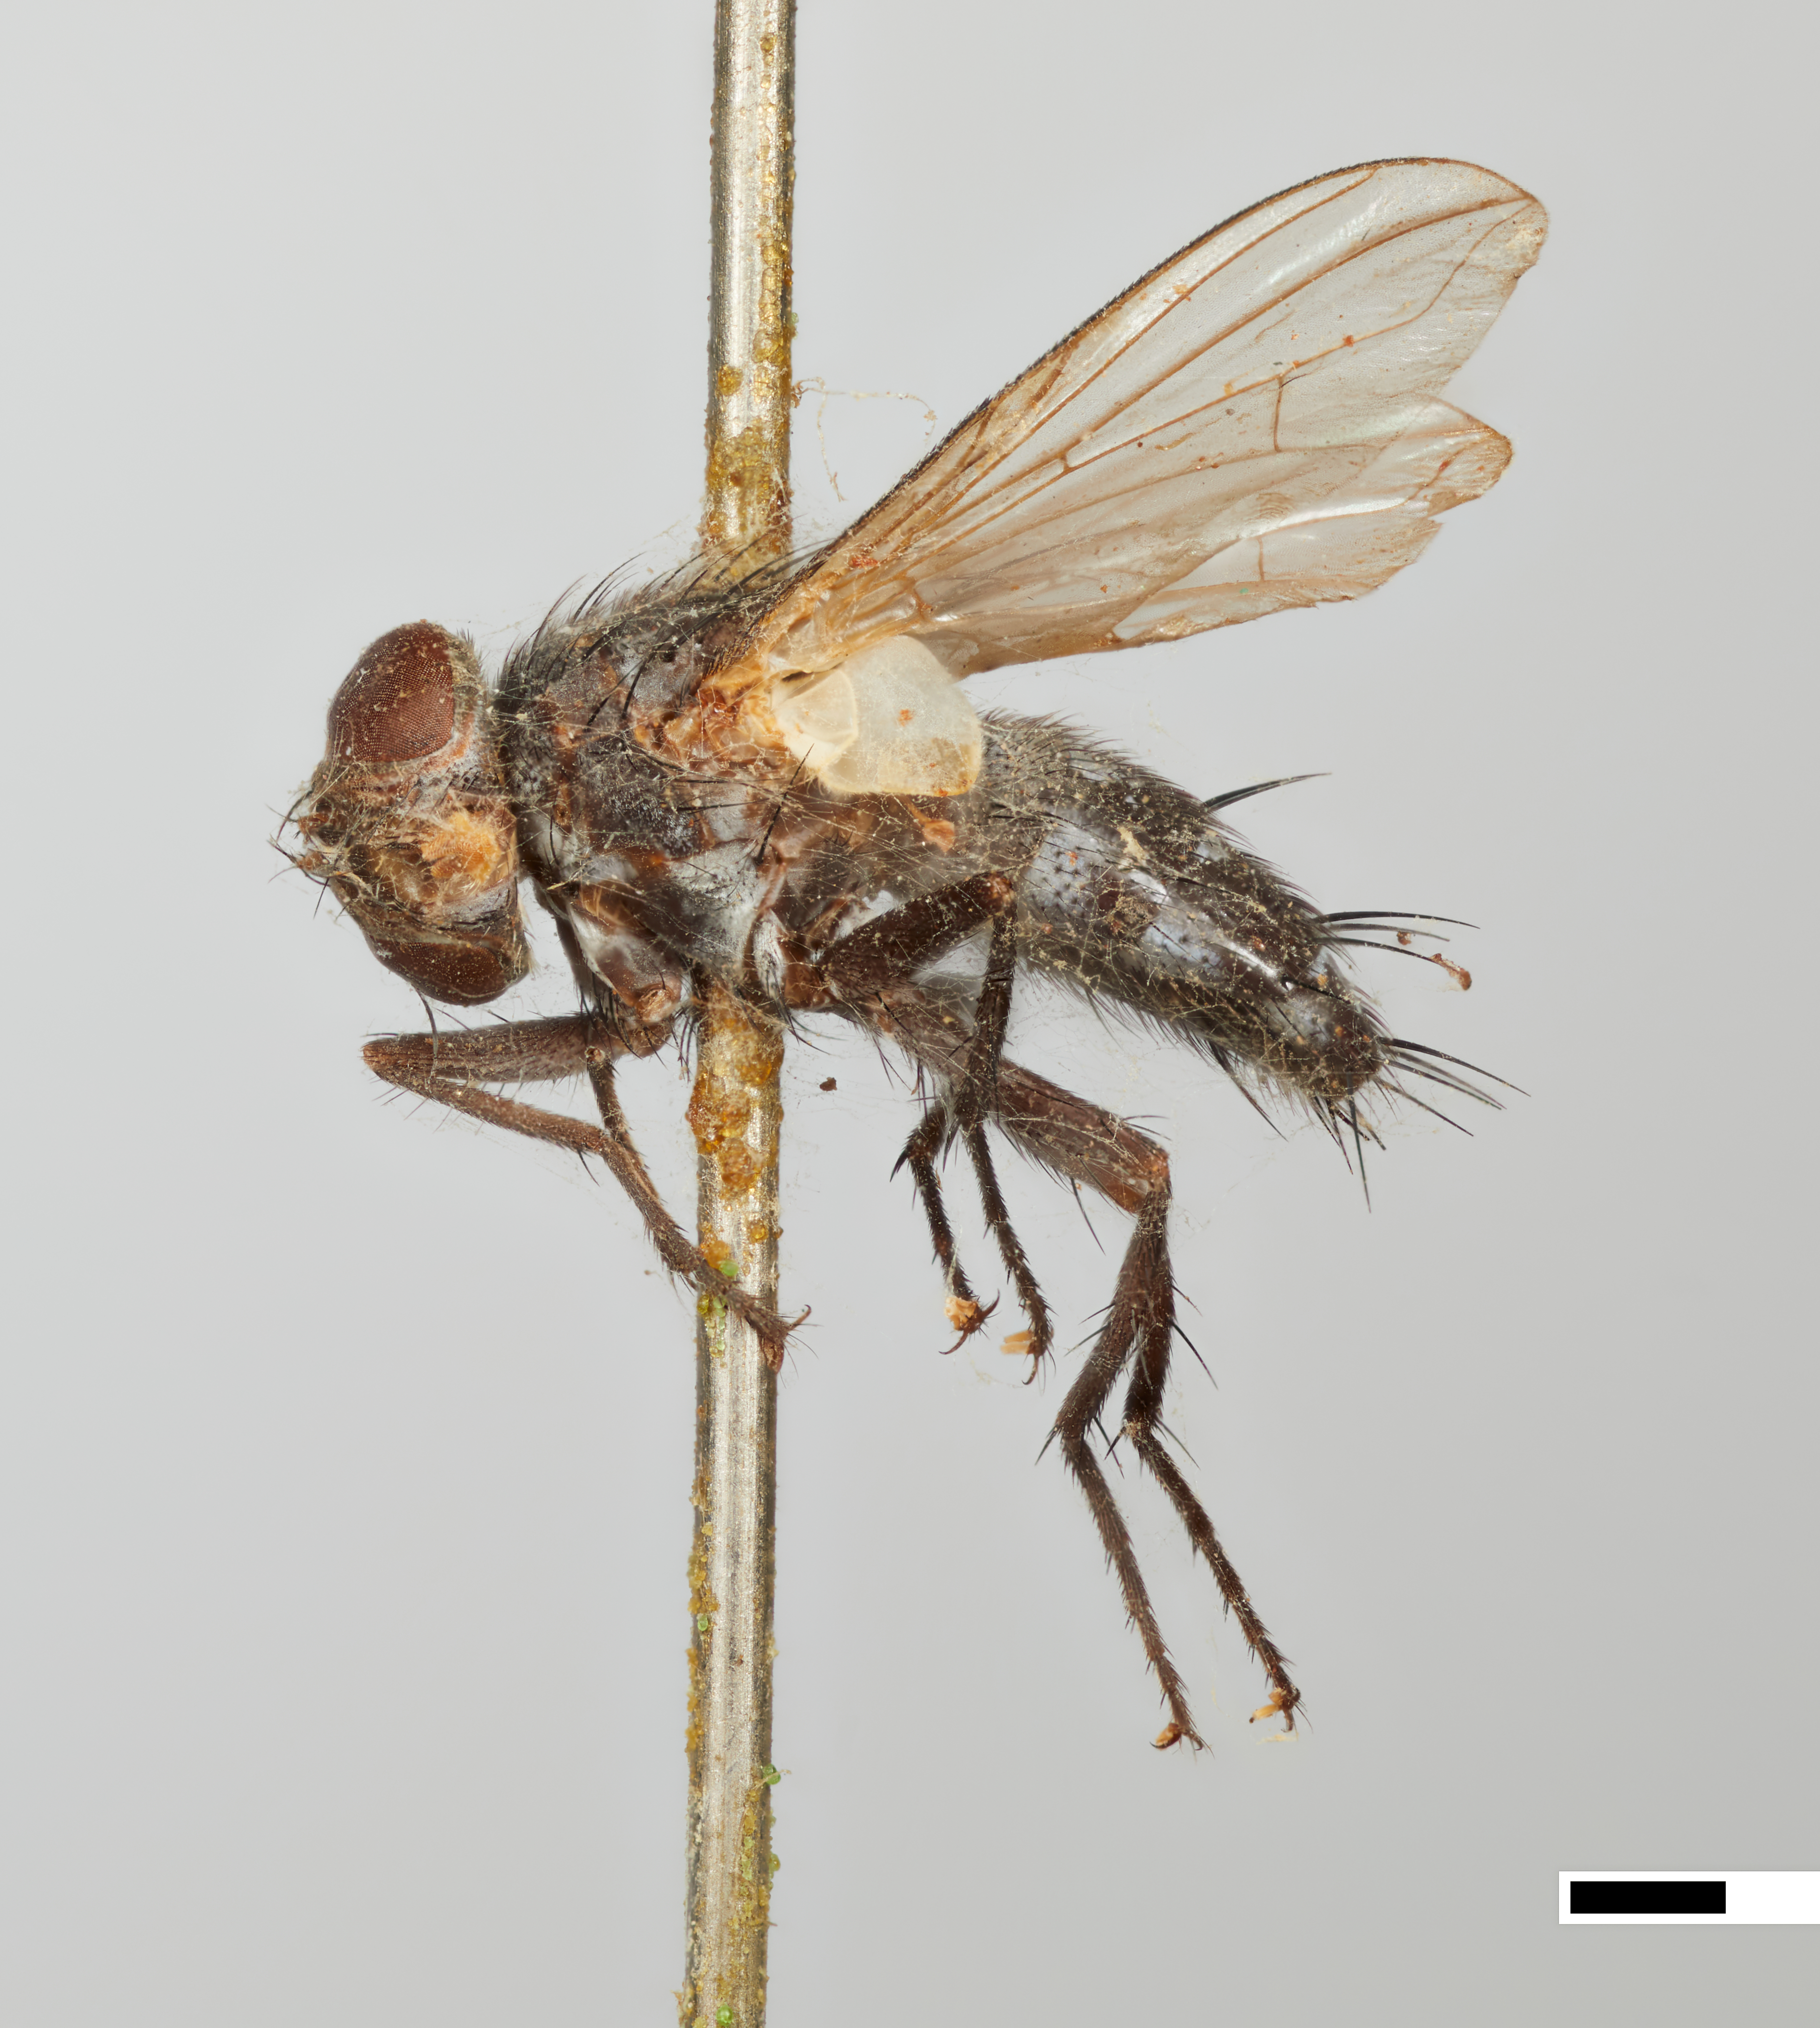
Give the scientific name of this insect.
Eoacemyia bakeri
